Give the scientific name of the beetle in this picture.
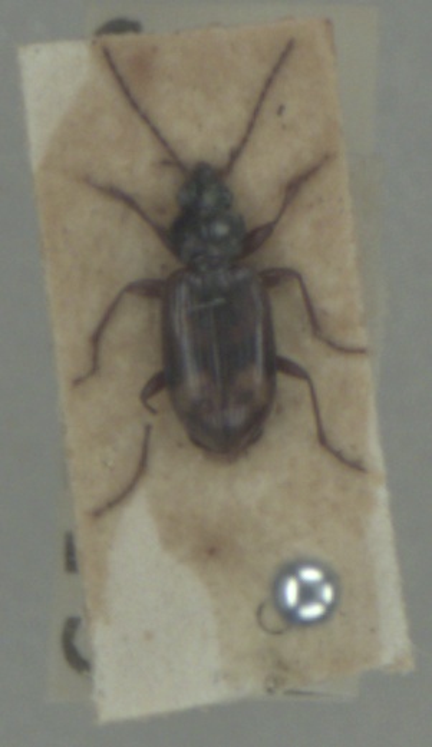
Bembidion dentellum
